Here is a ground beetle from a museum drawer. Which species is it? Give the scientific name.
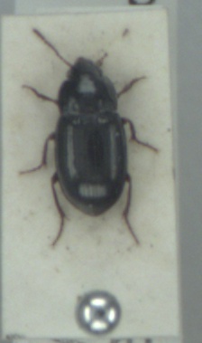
Amara infima
